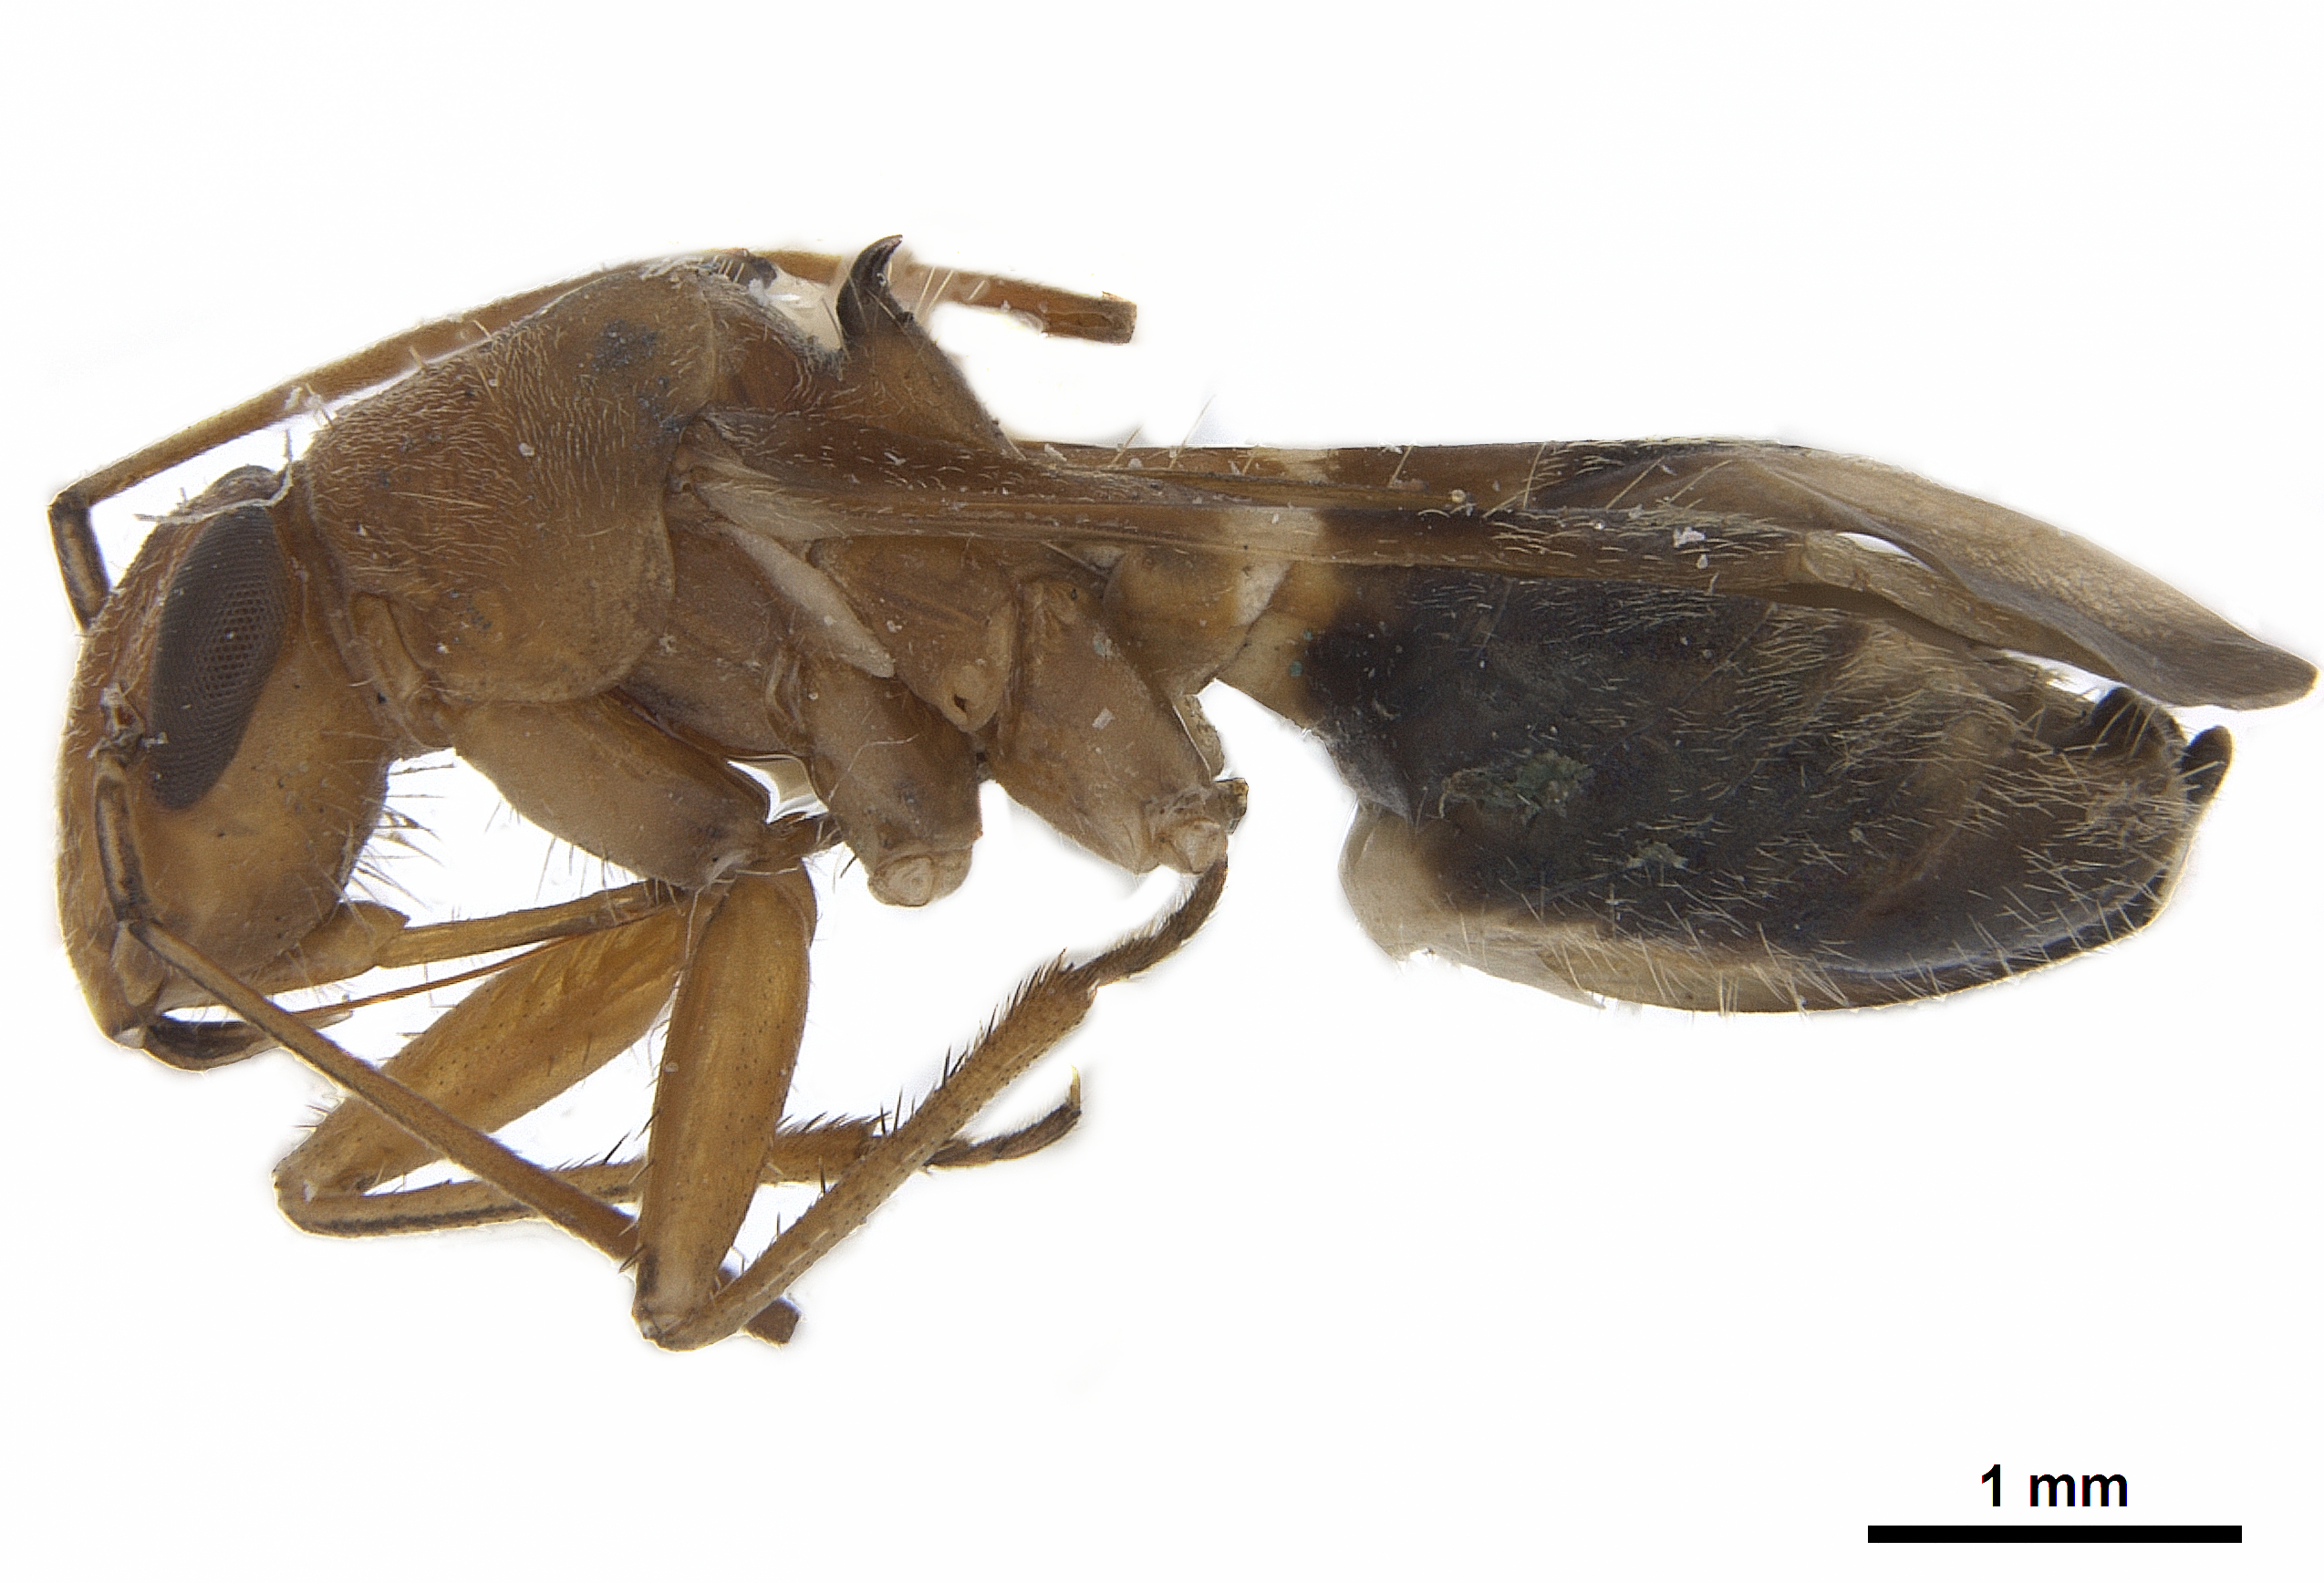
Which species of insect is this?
Haarupia spinosa
